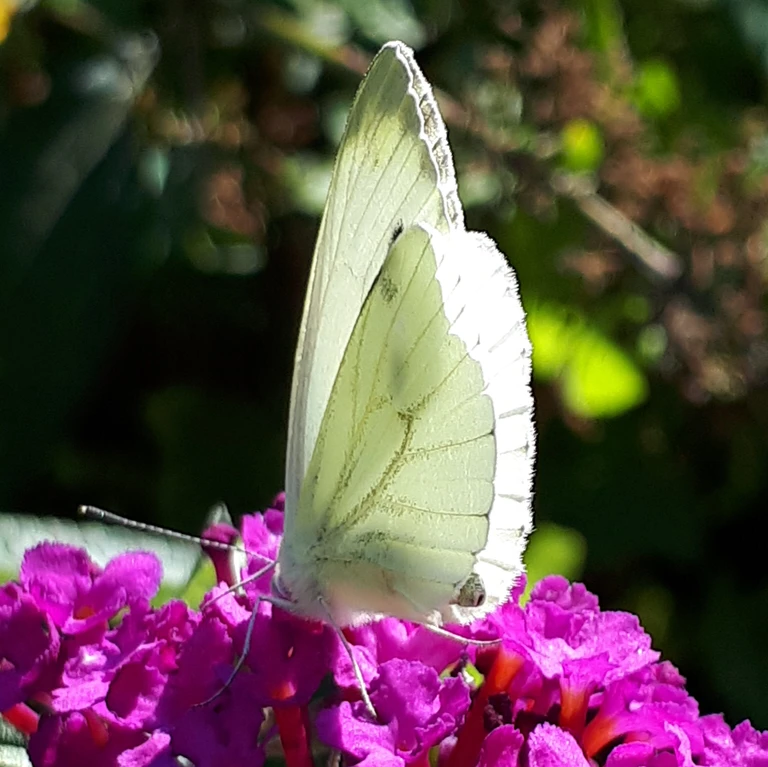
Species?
Pieris napi
